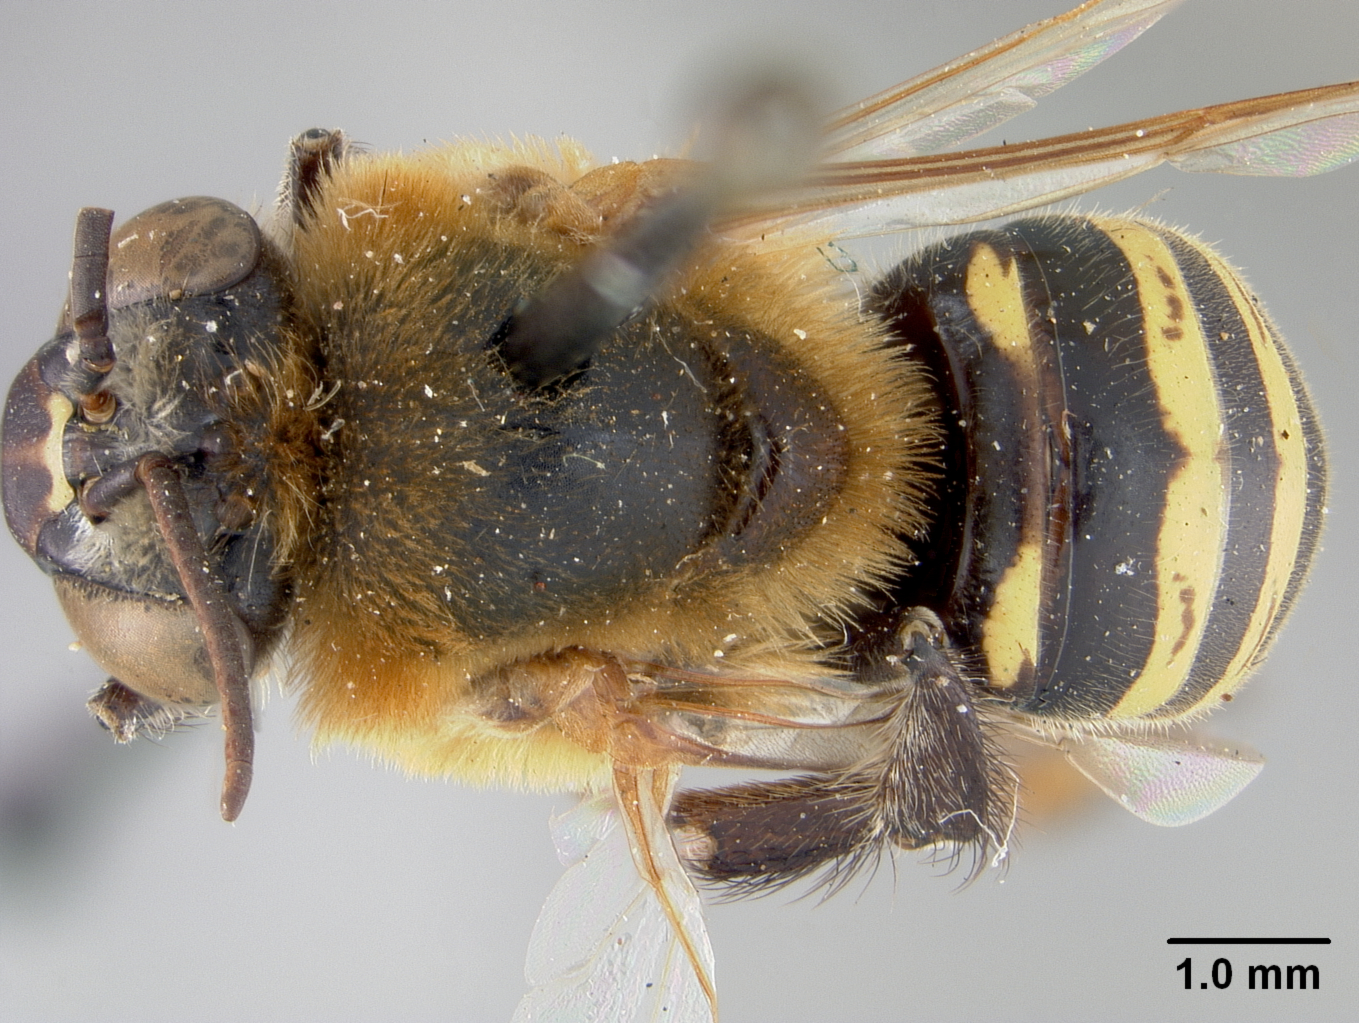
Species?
Melipona orbignyi
